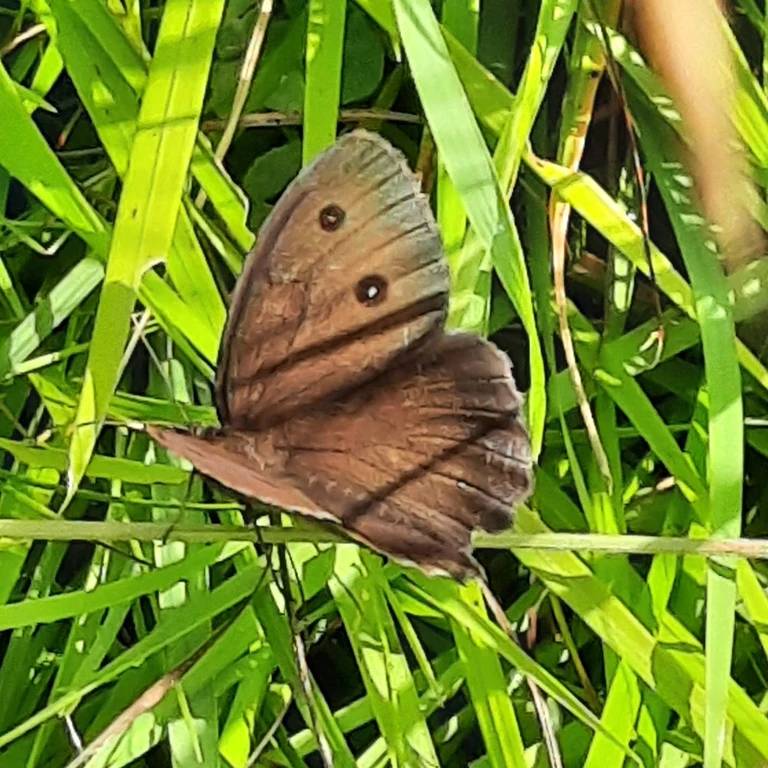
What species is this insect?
Minois dryas
